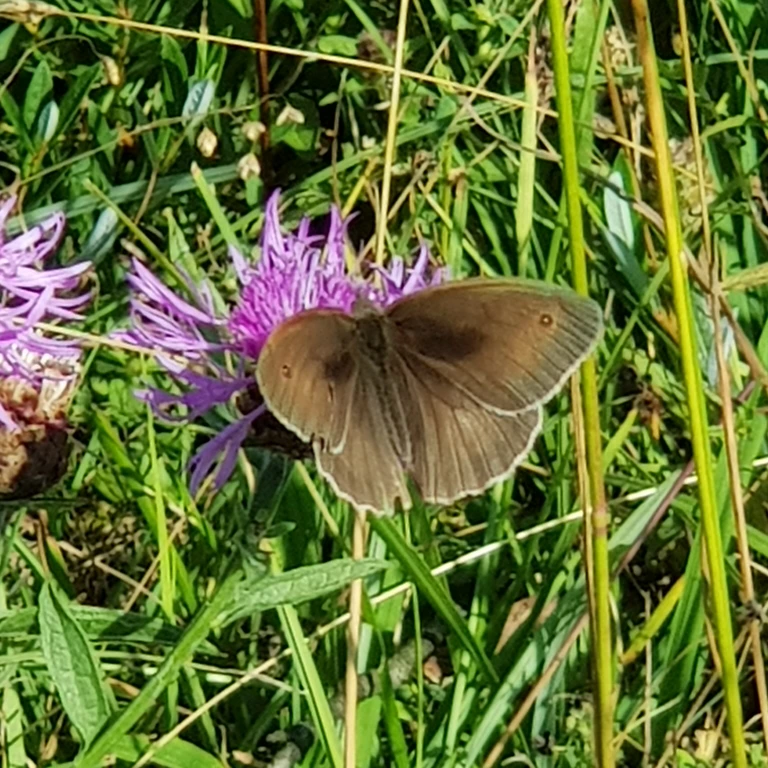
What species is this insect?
Maniola jurtina
